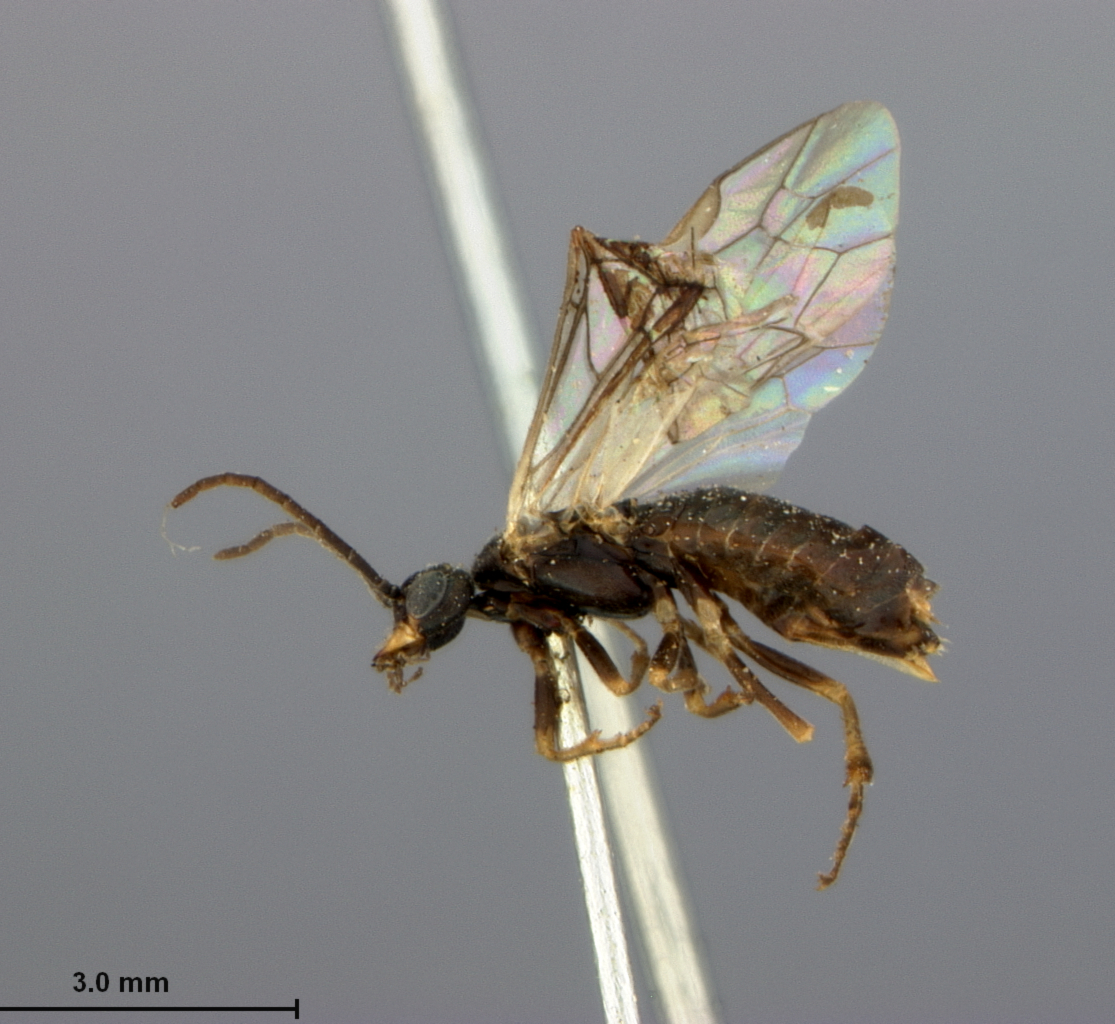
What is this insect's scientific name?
Pontania ora
